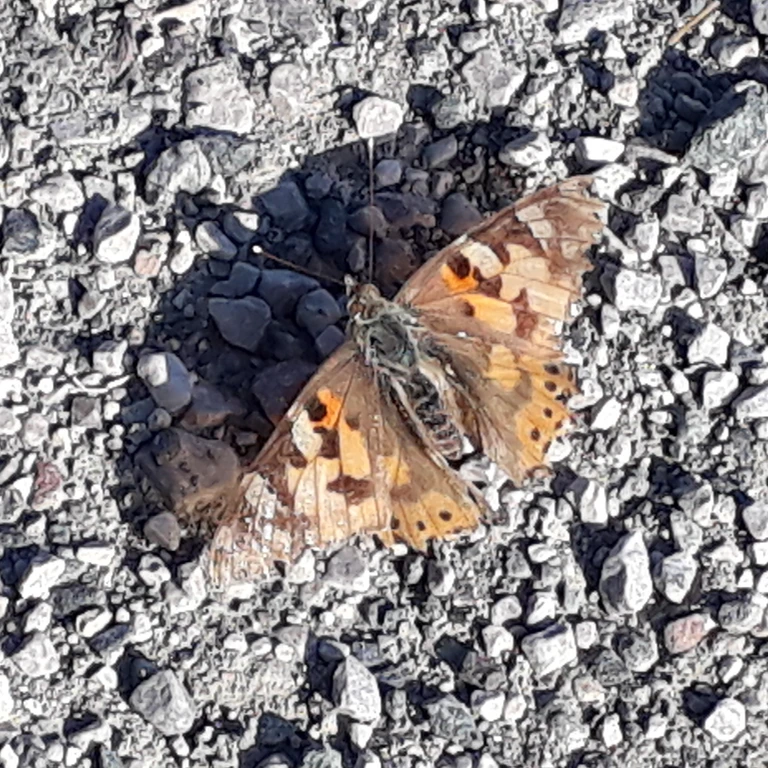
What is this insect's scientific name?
Vanessa cardui
